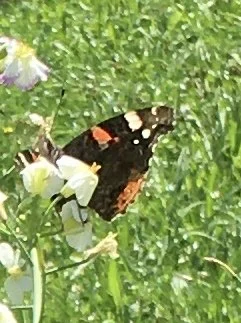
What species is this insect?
Vanessa atalanta
